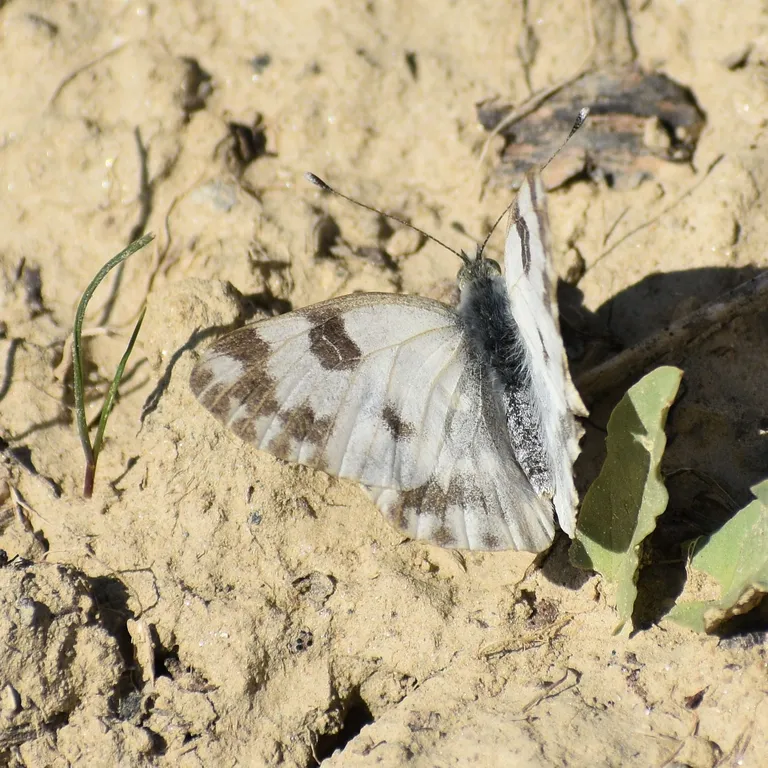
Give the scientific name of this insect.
Pontia edusa
